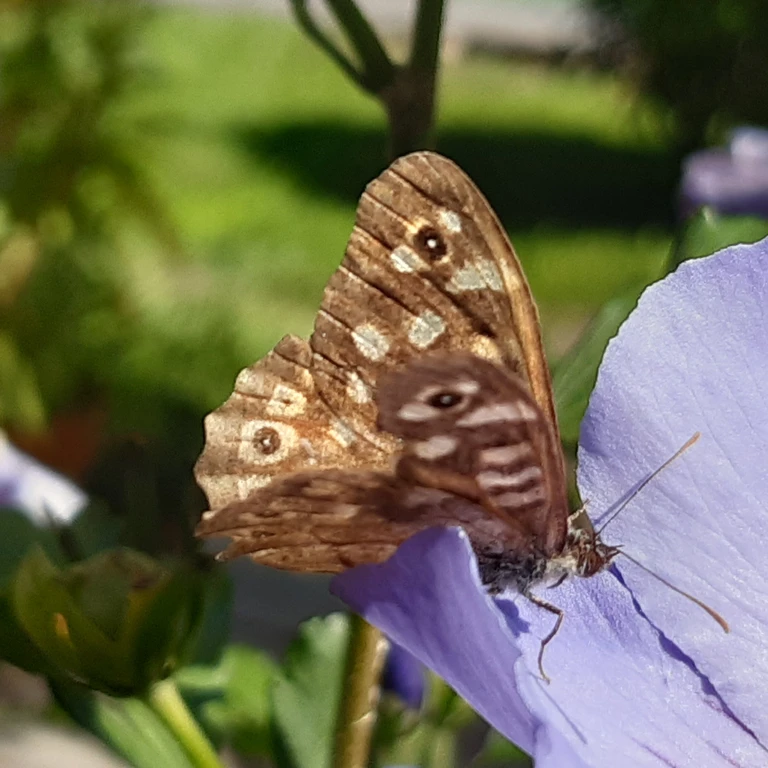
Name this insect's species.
Pararge aegeria
